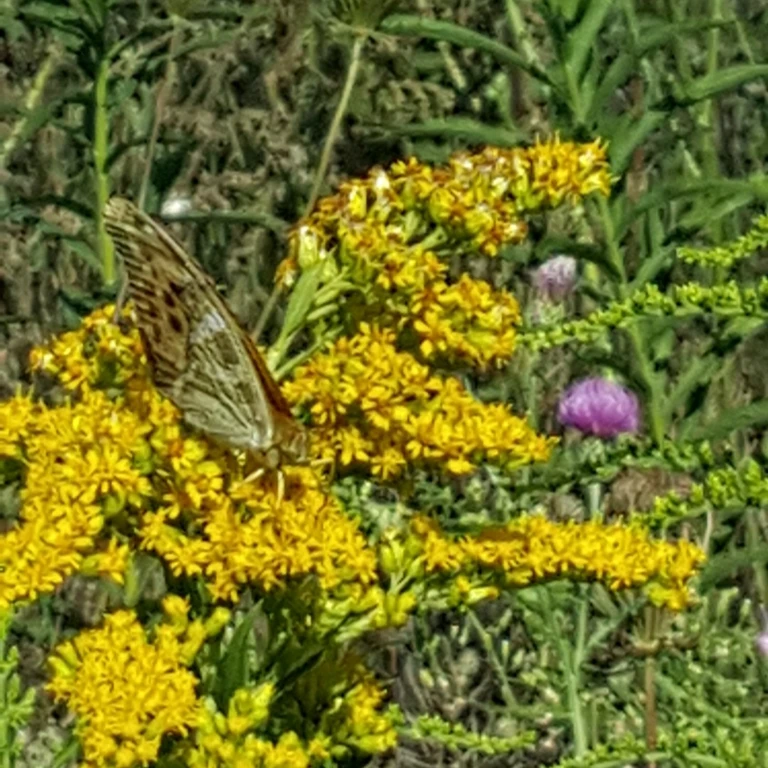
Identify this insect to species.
Argynnis paphia
